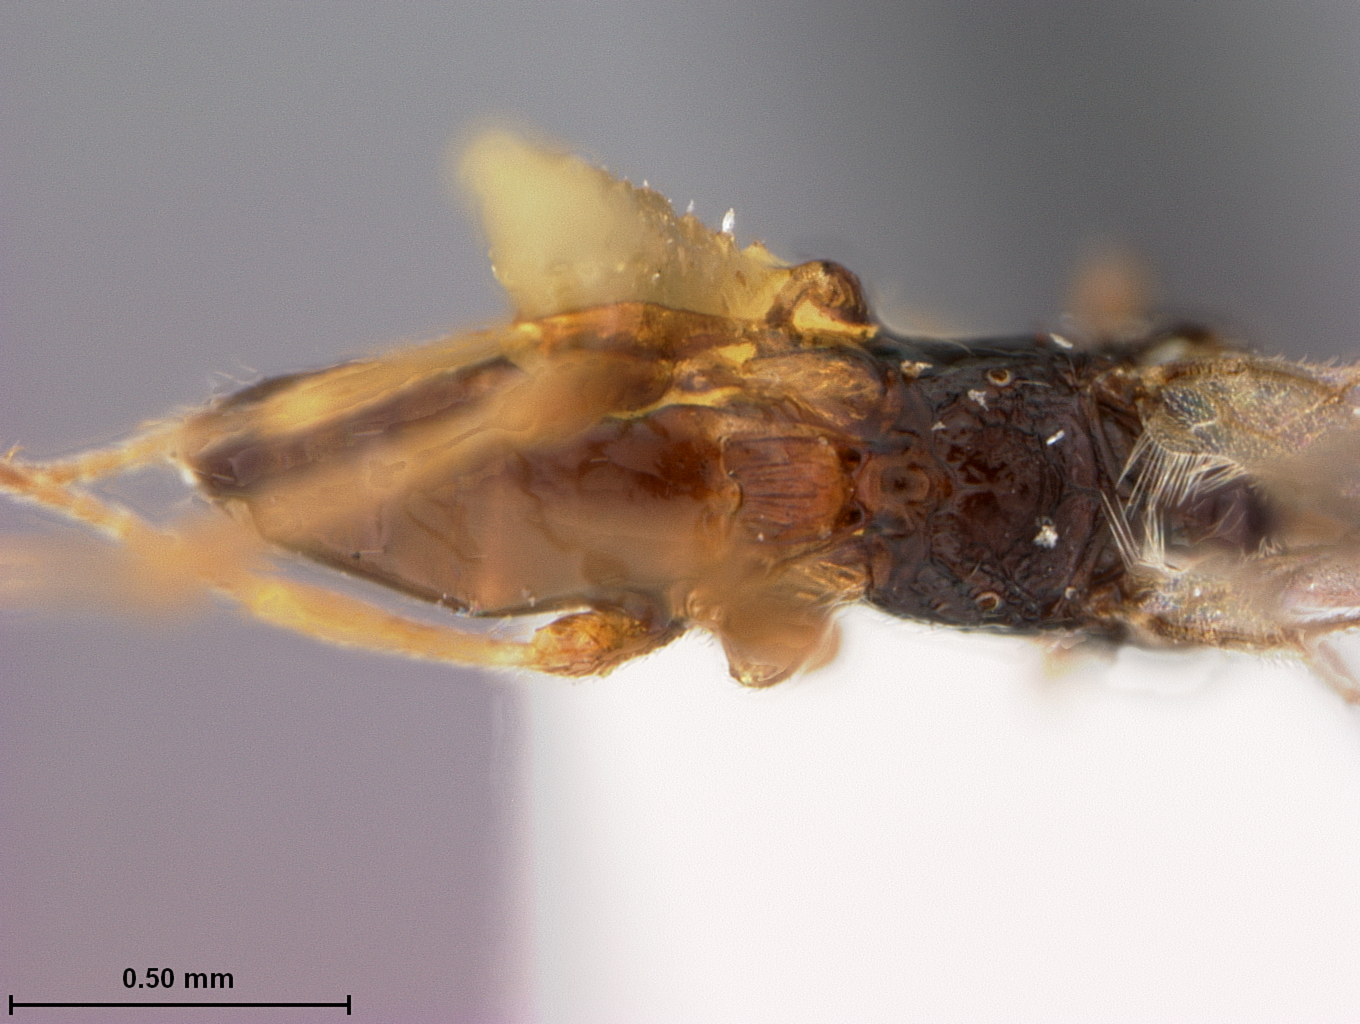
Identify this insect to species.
Synaldis difficilis
